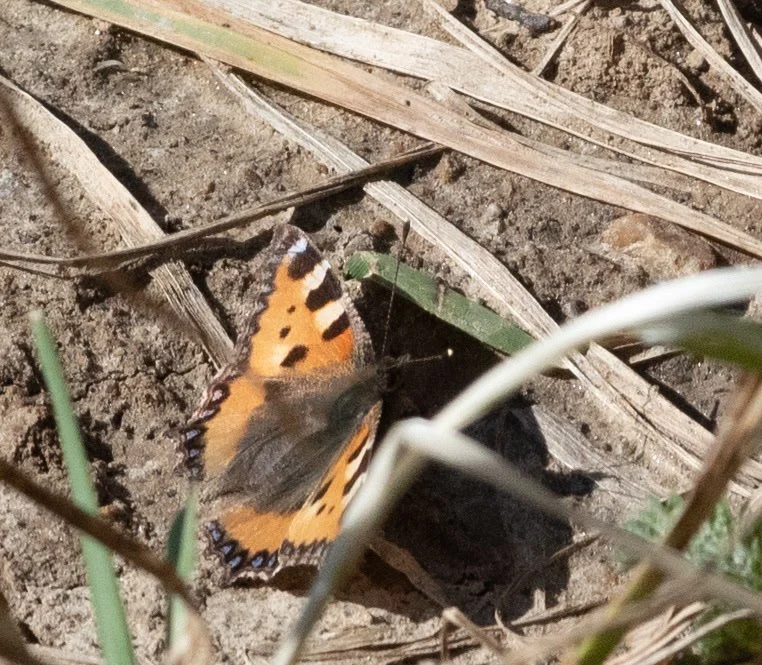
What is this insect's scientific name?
Nymphalis polychloros
